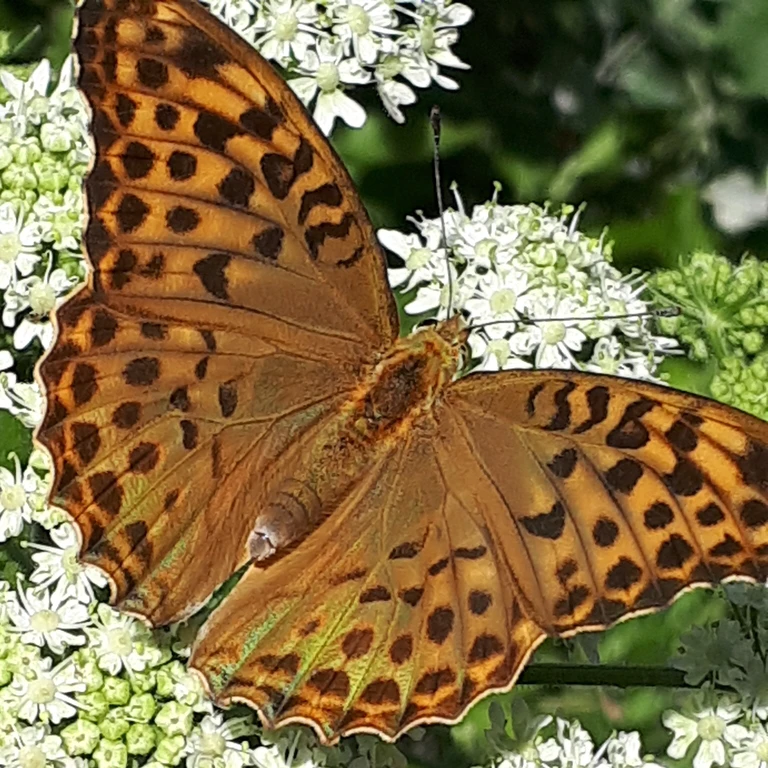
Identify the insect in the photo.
Argynnis paphia
